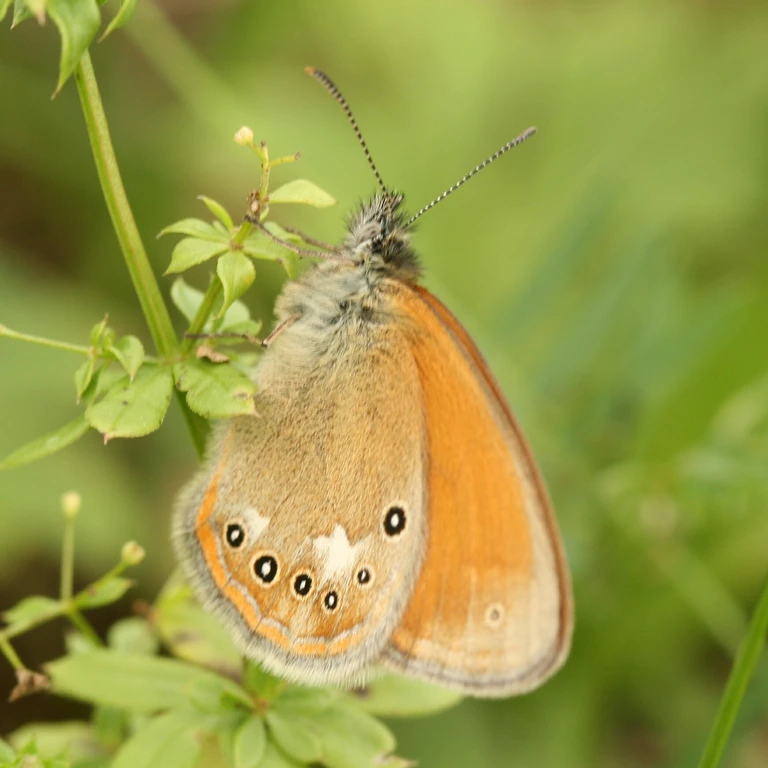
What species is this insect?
Coenonympha glycerion (also Coenonympha iphis)
